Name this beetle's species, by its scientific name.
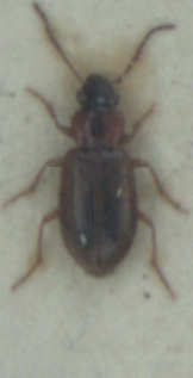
Dicheirotrichus placidus
